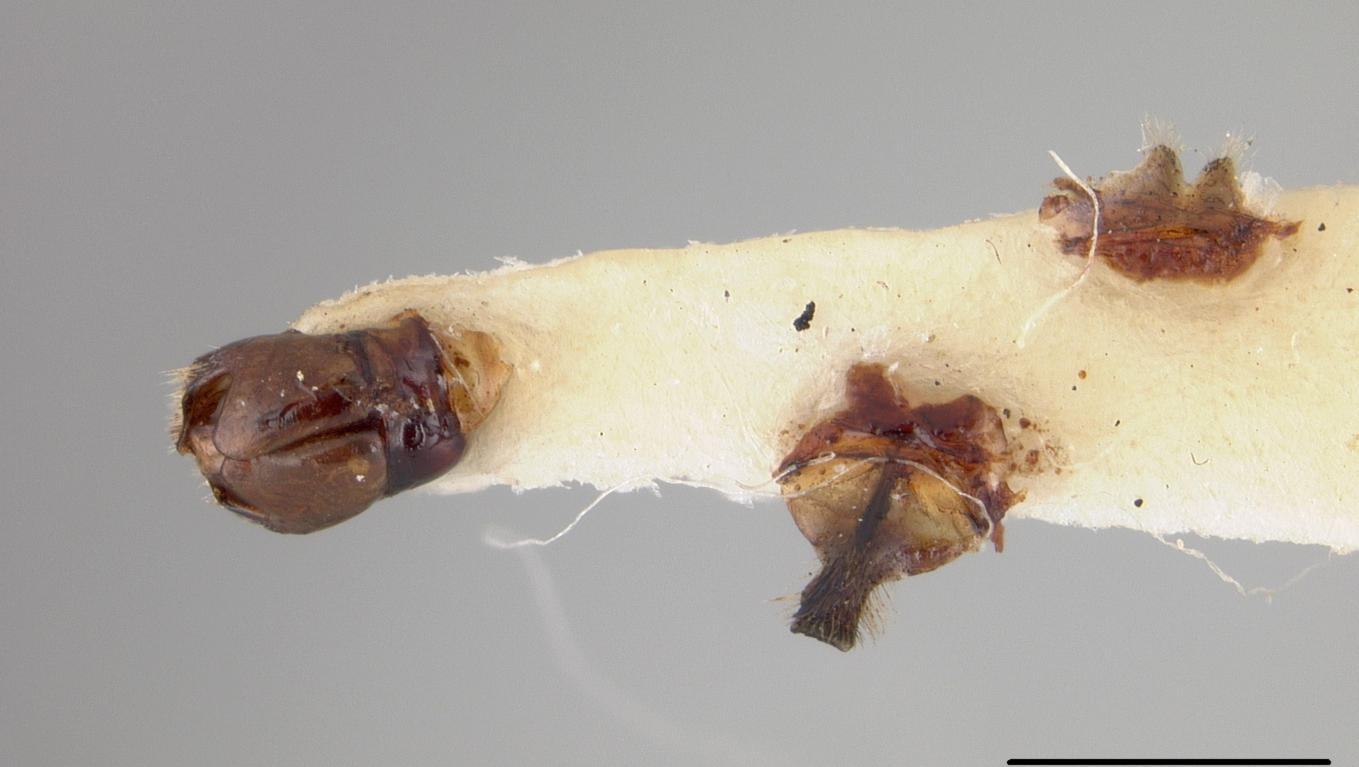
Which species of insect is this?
Andrena campanulae
